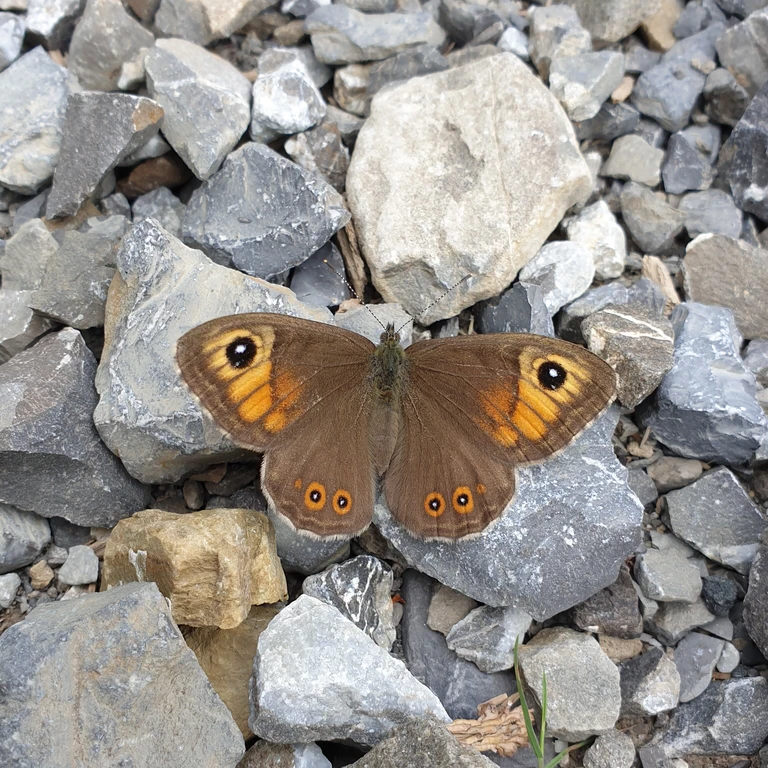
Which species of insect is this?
Lasiommata maera (also Pararge maera)
